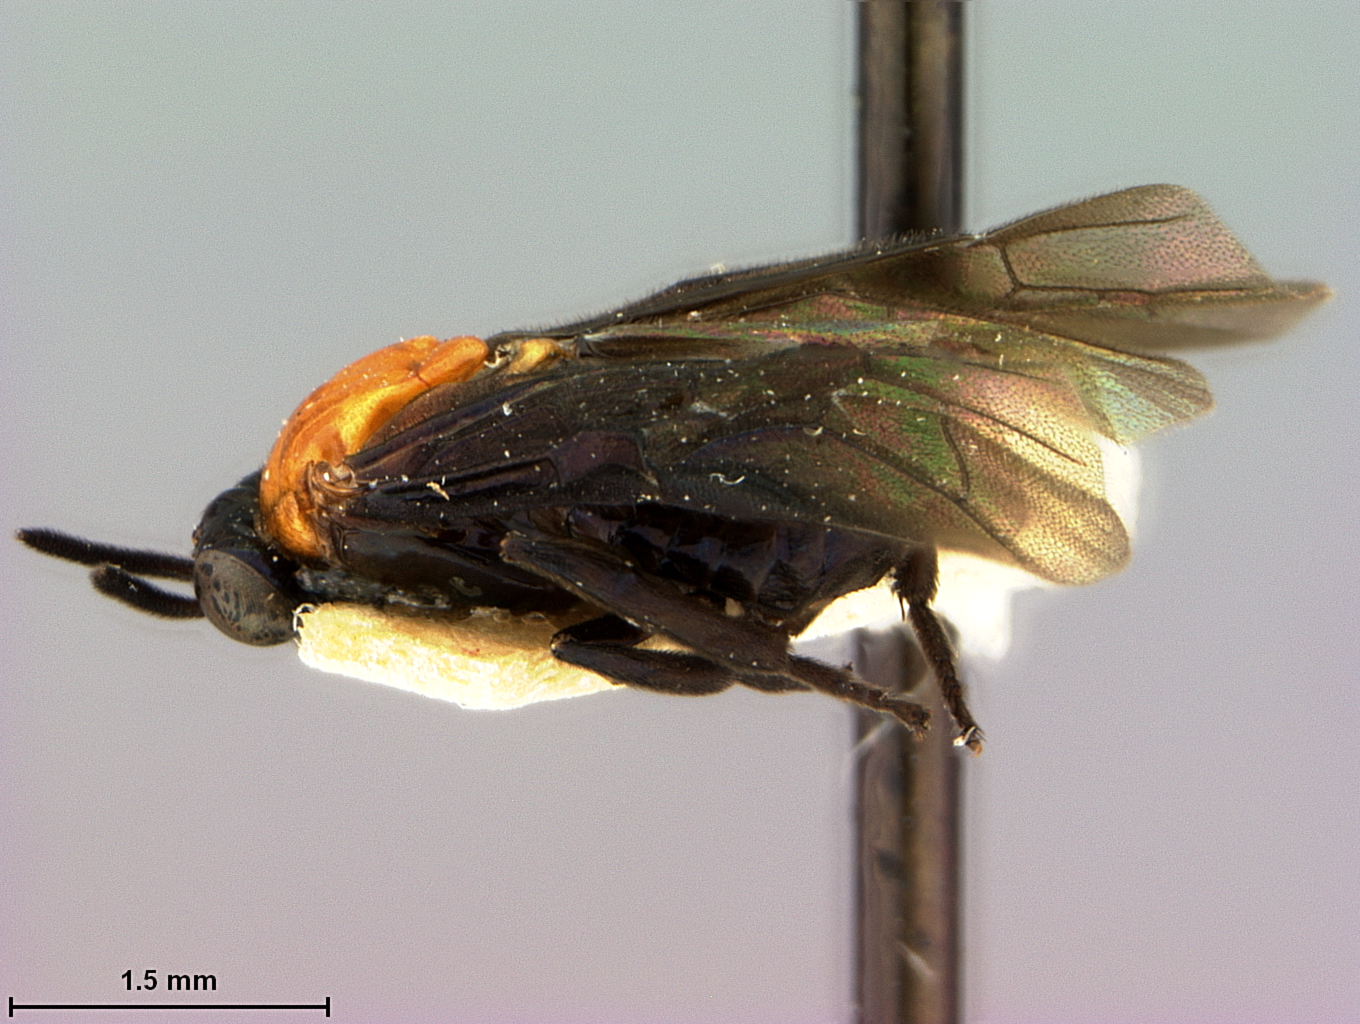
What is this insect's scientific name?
Atomacera nama
